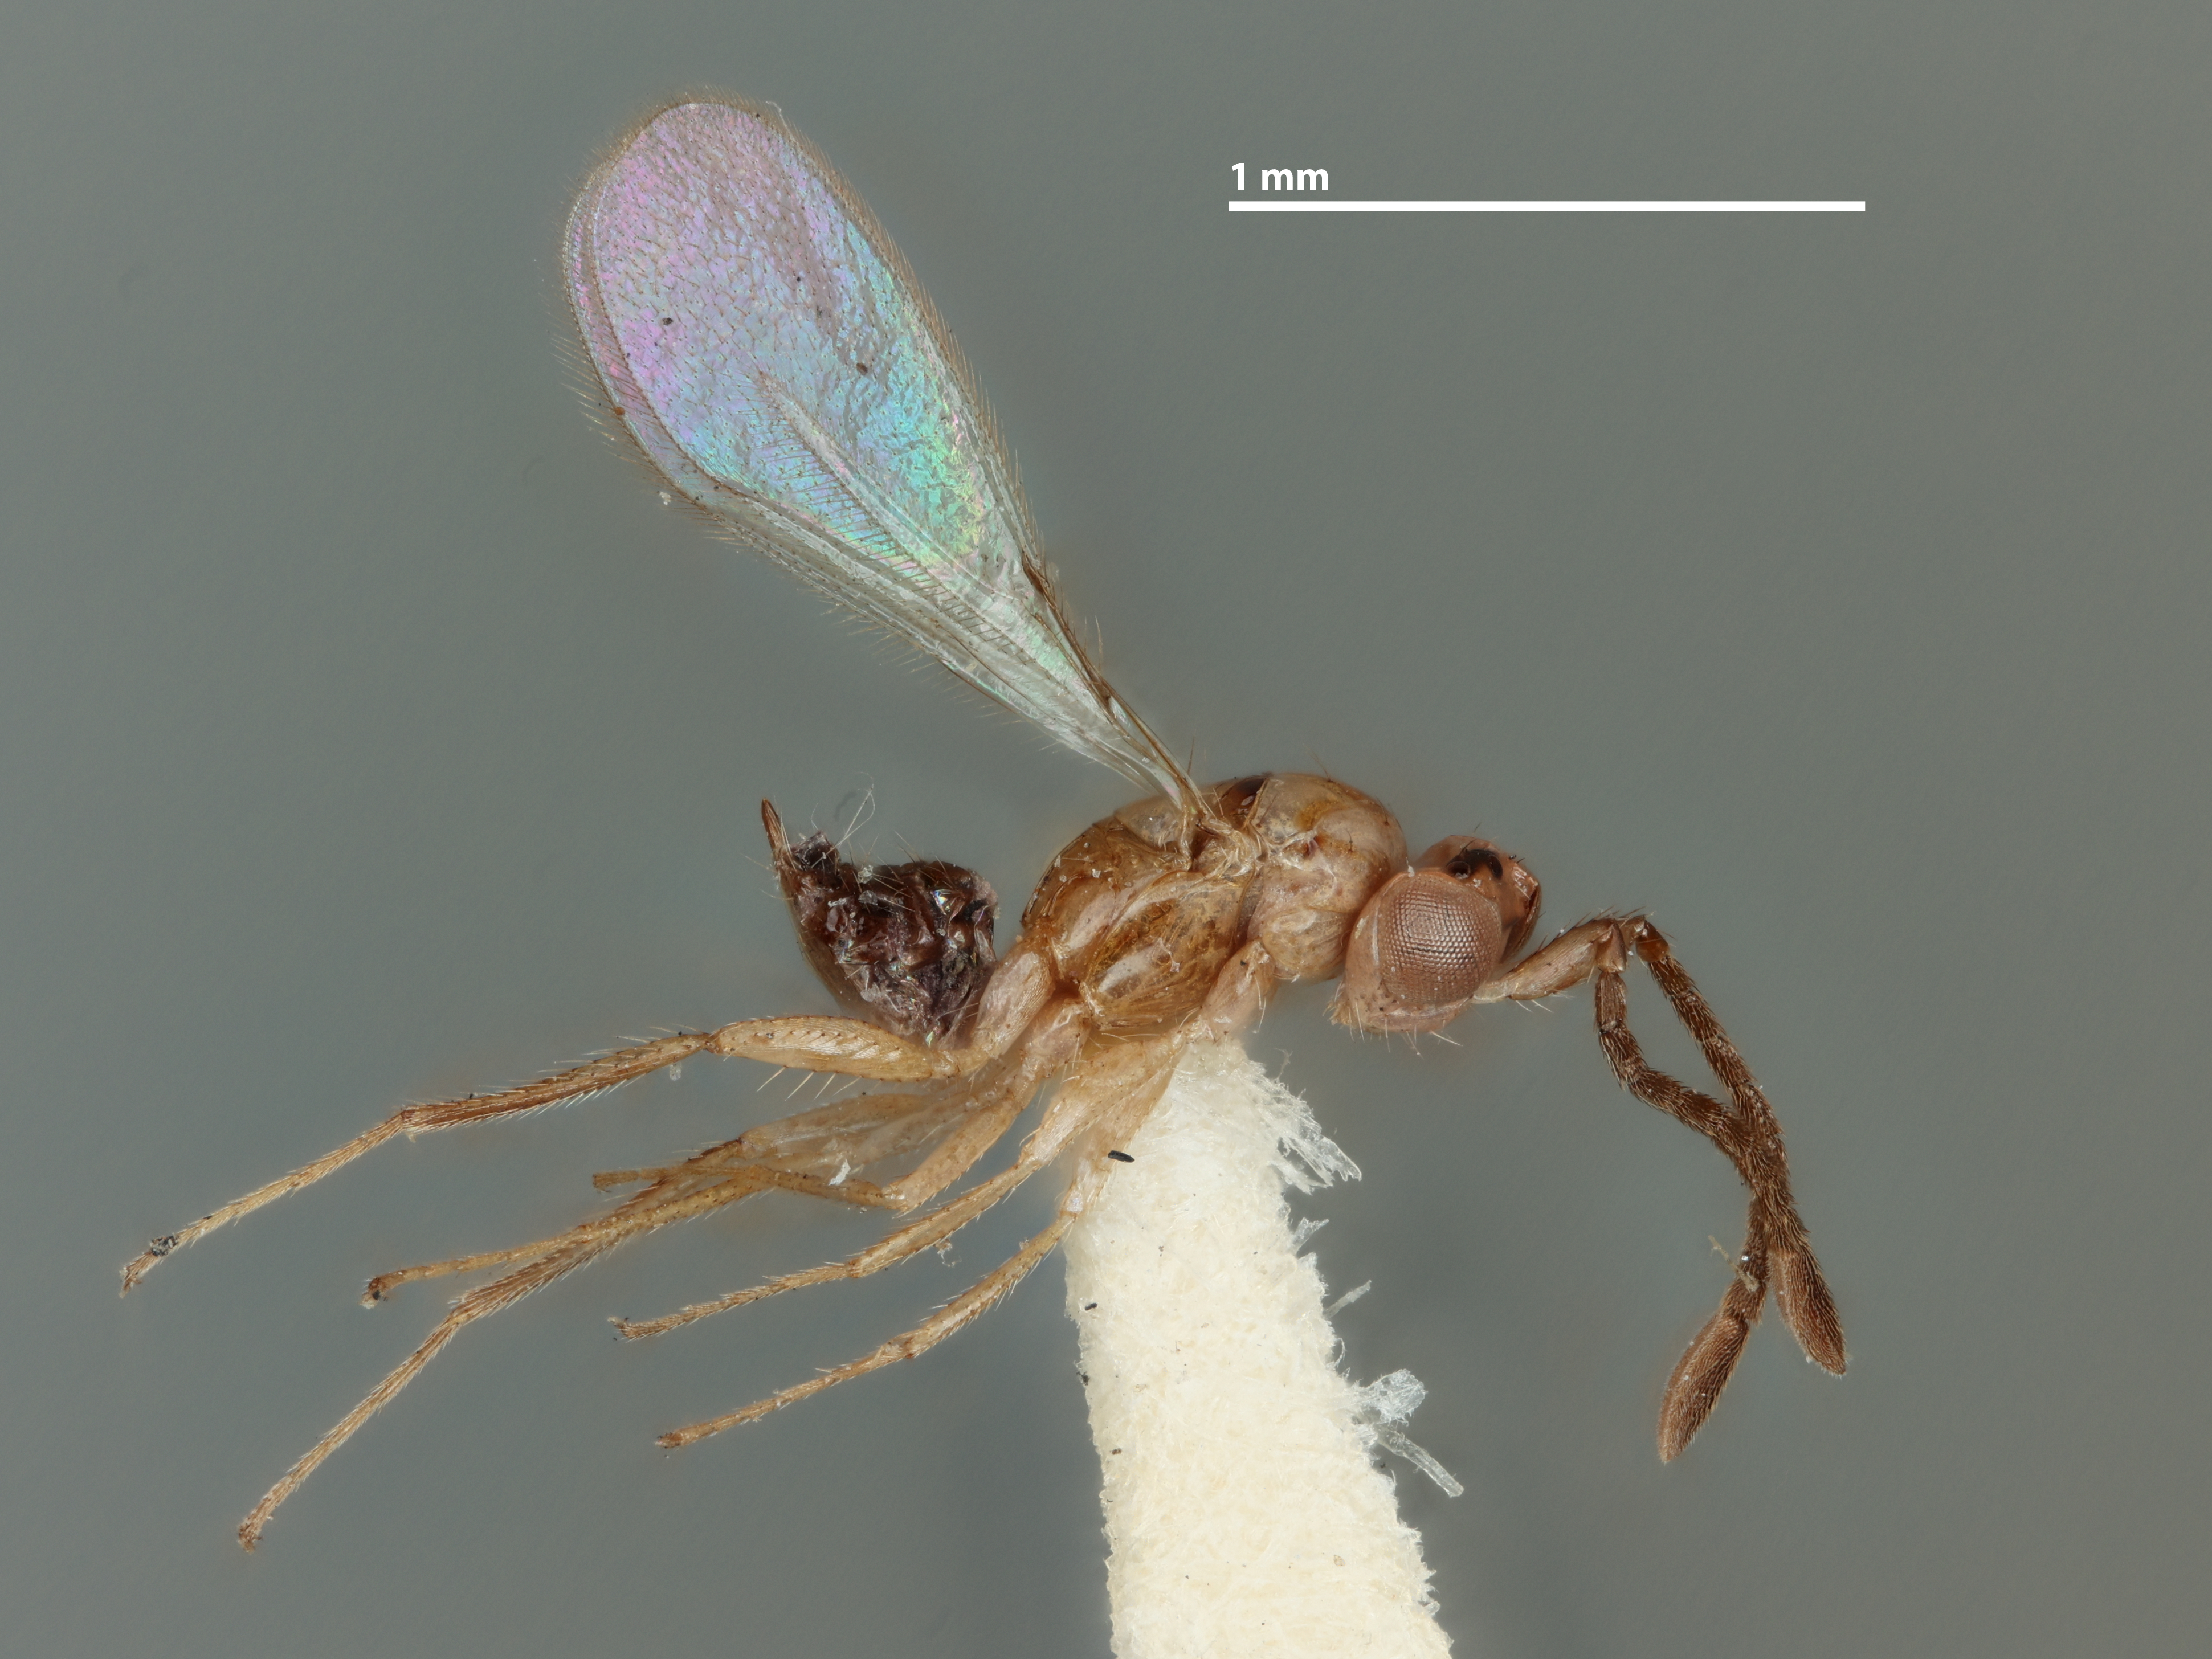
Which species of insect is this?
Gonatocerus trigutattus
